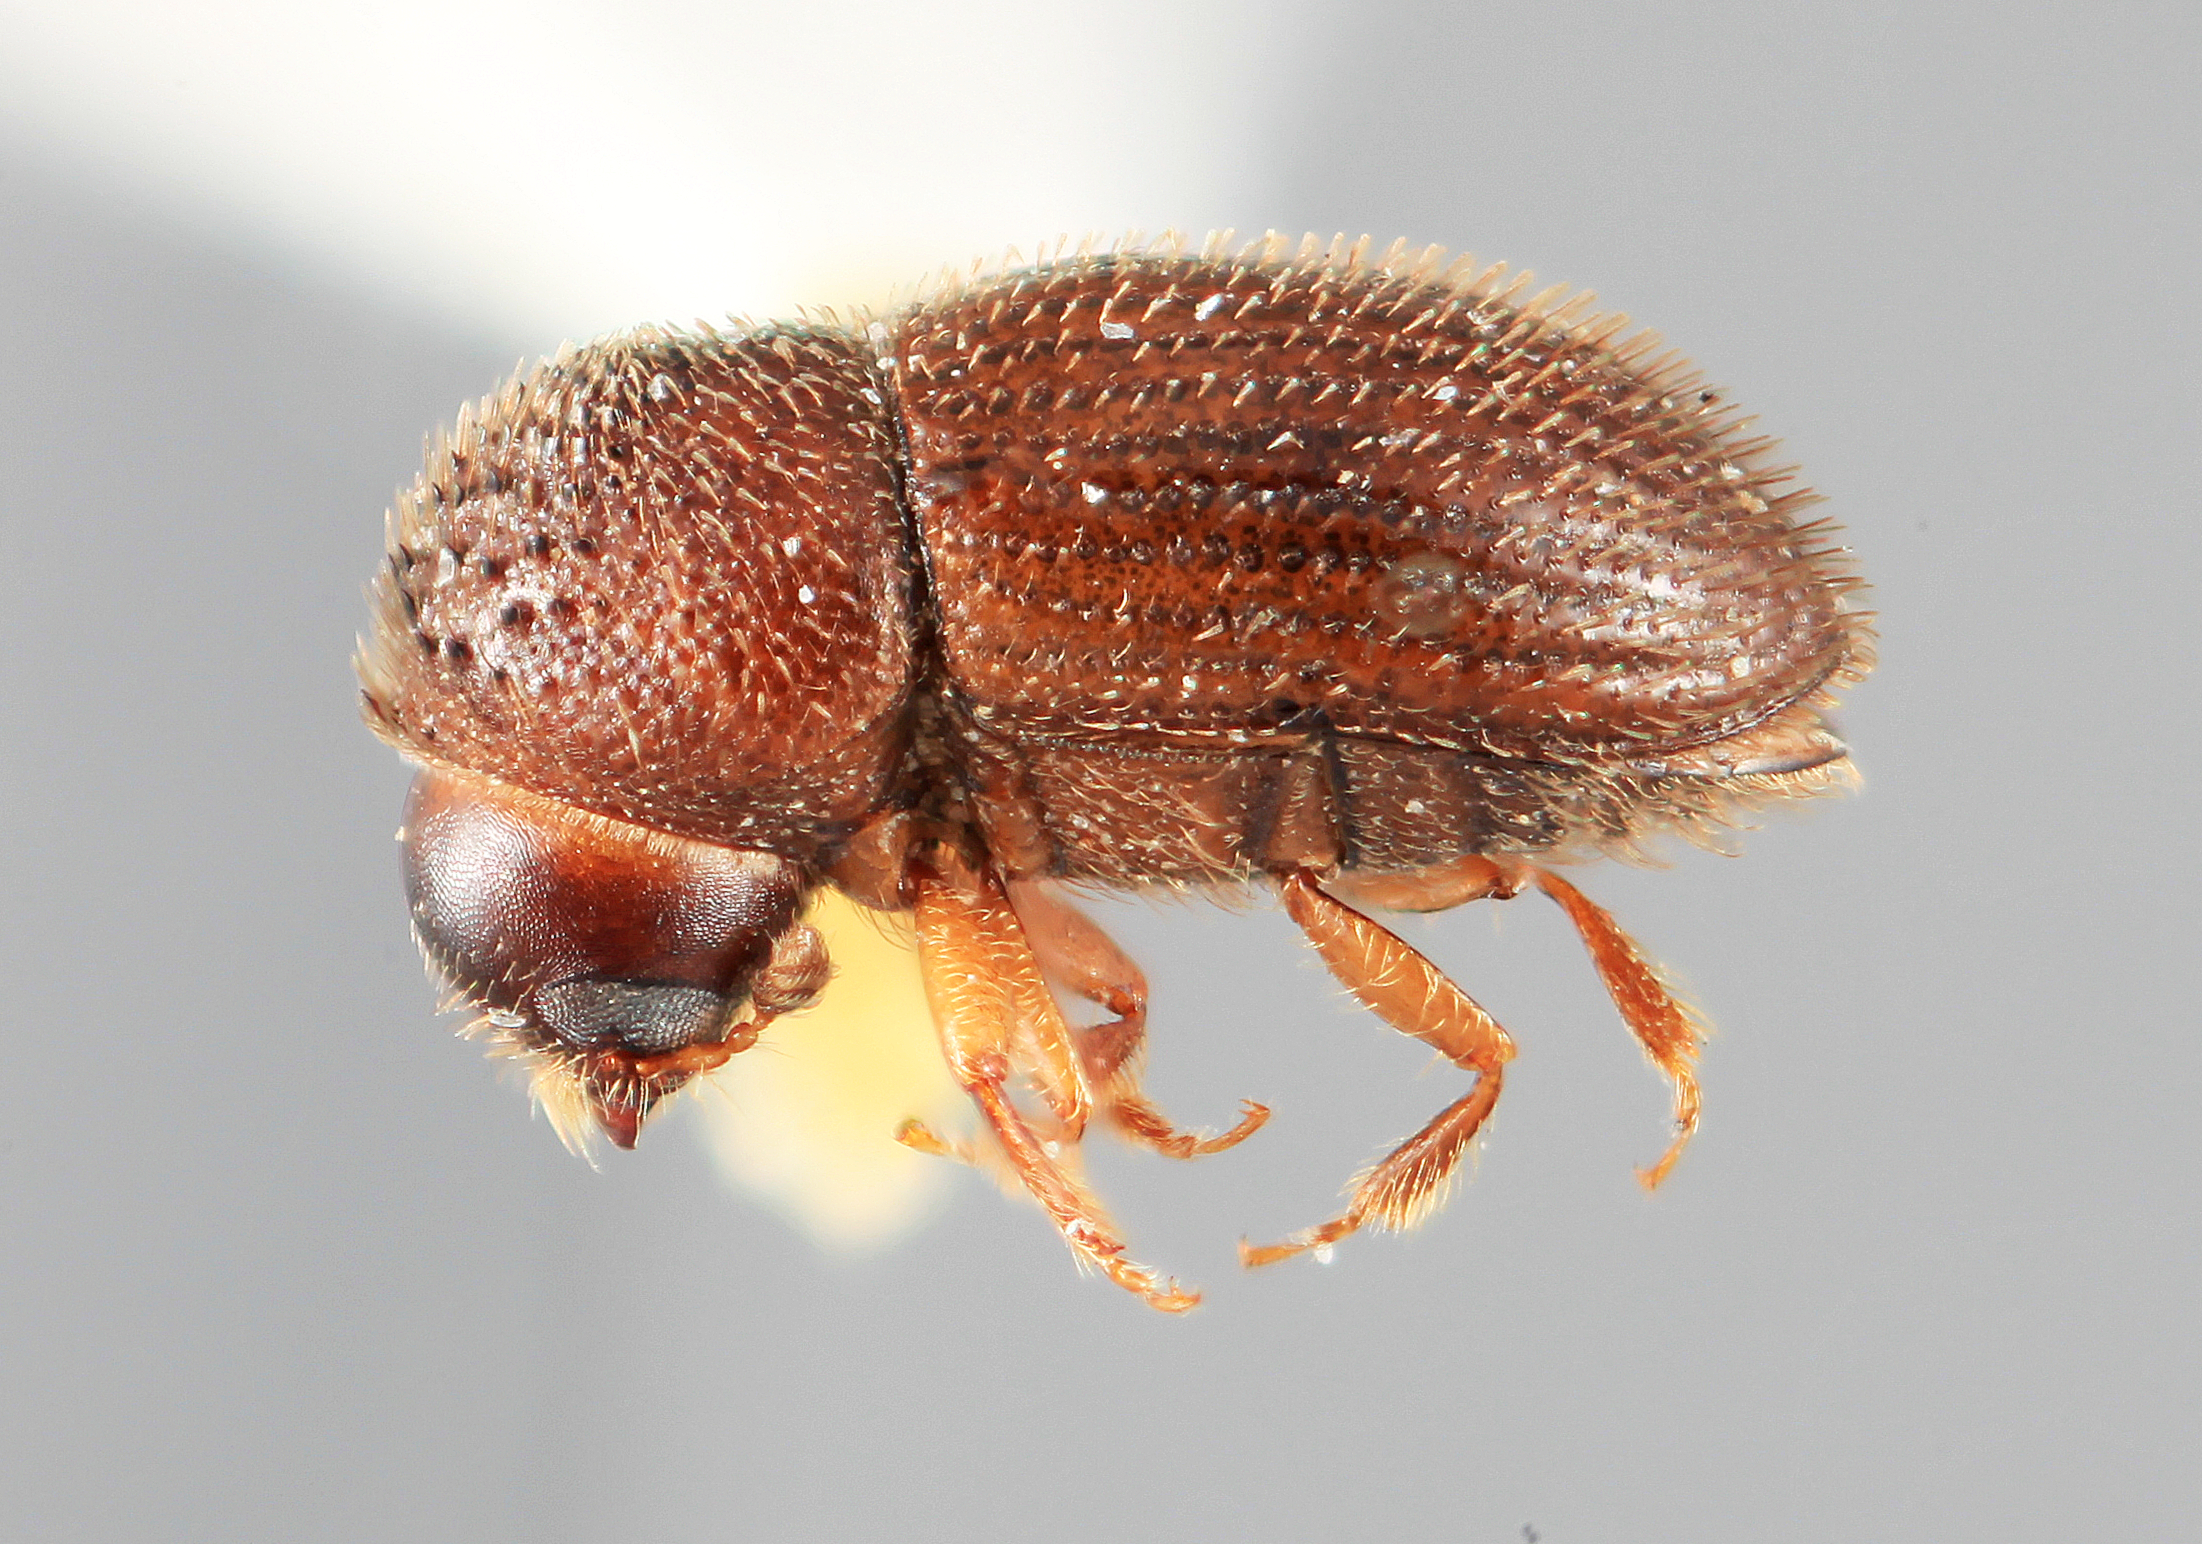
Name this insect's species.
Hypothenemus trivialis
